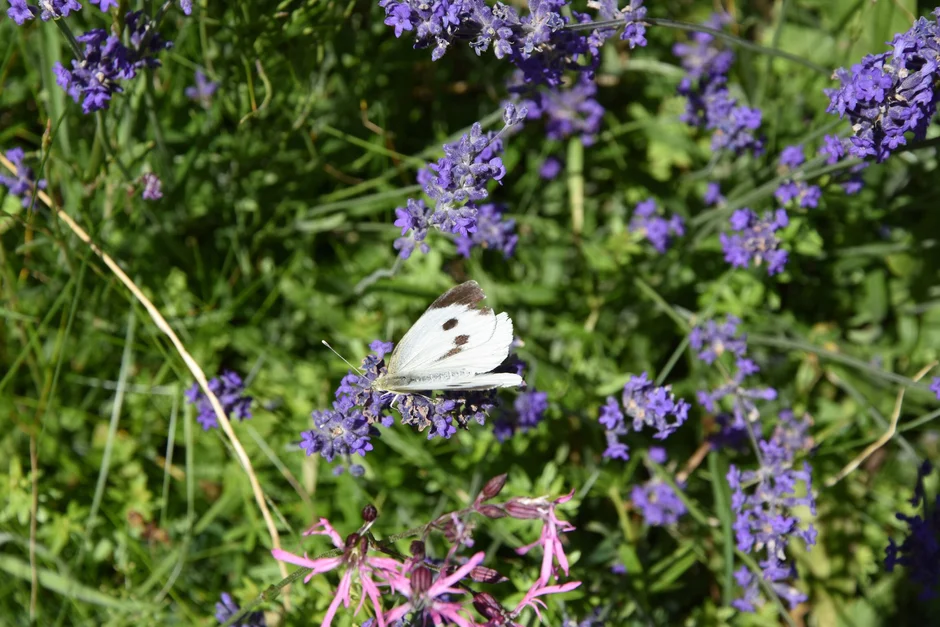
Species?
Pieris brassicae
